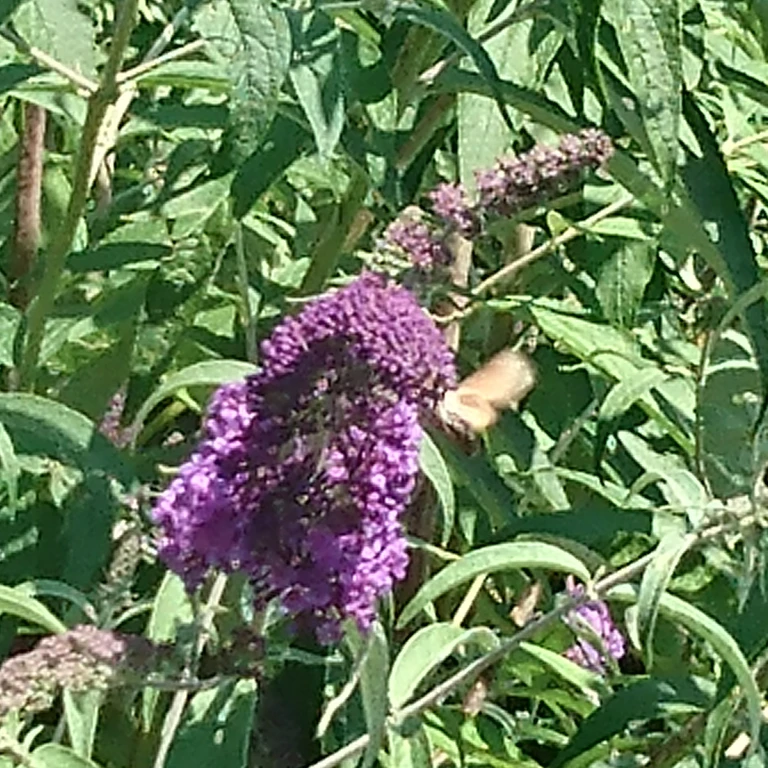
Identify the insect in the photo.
Macroglossum stellatarum
